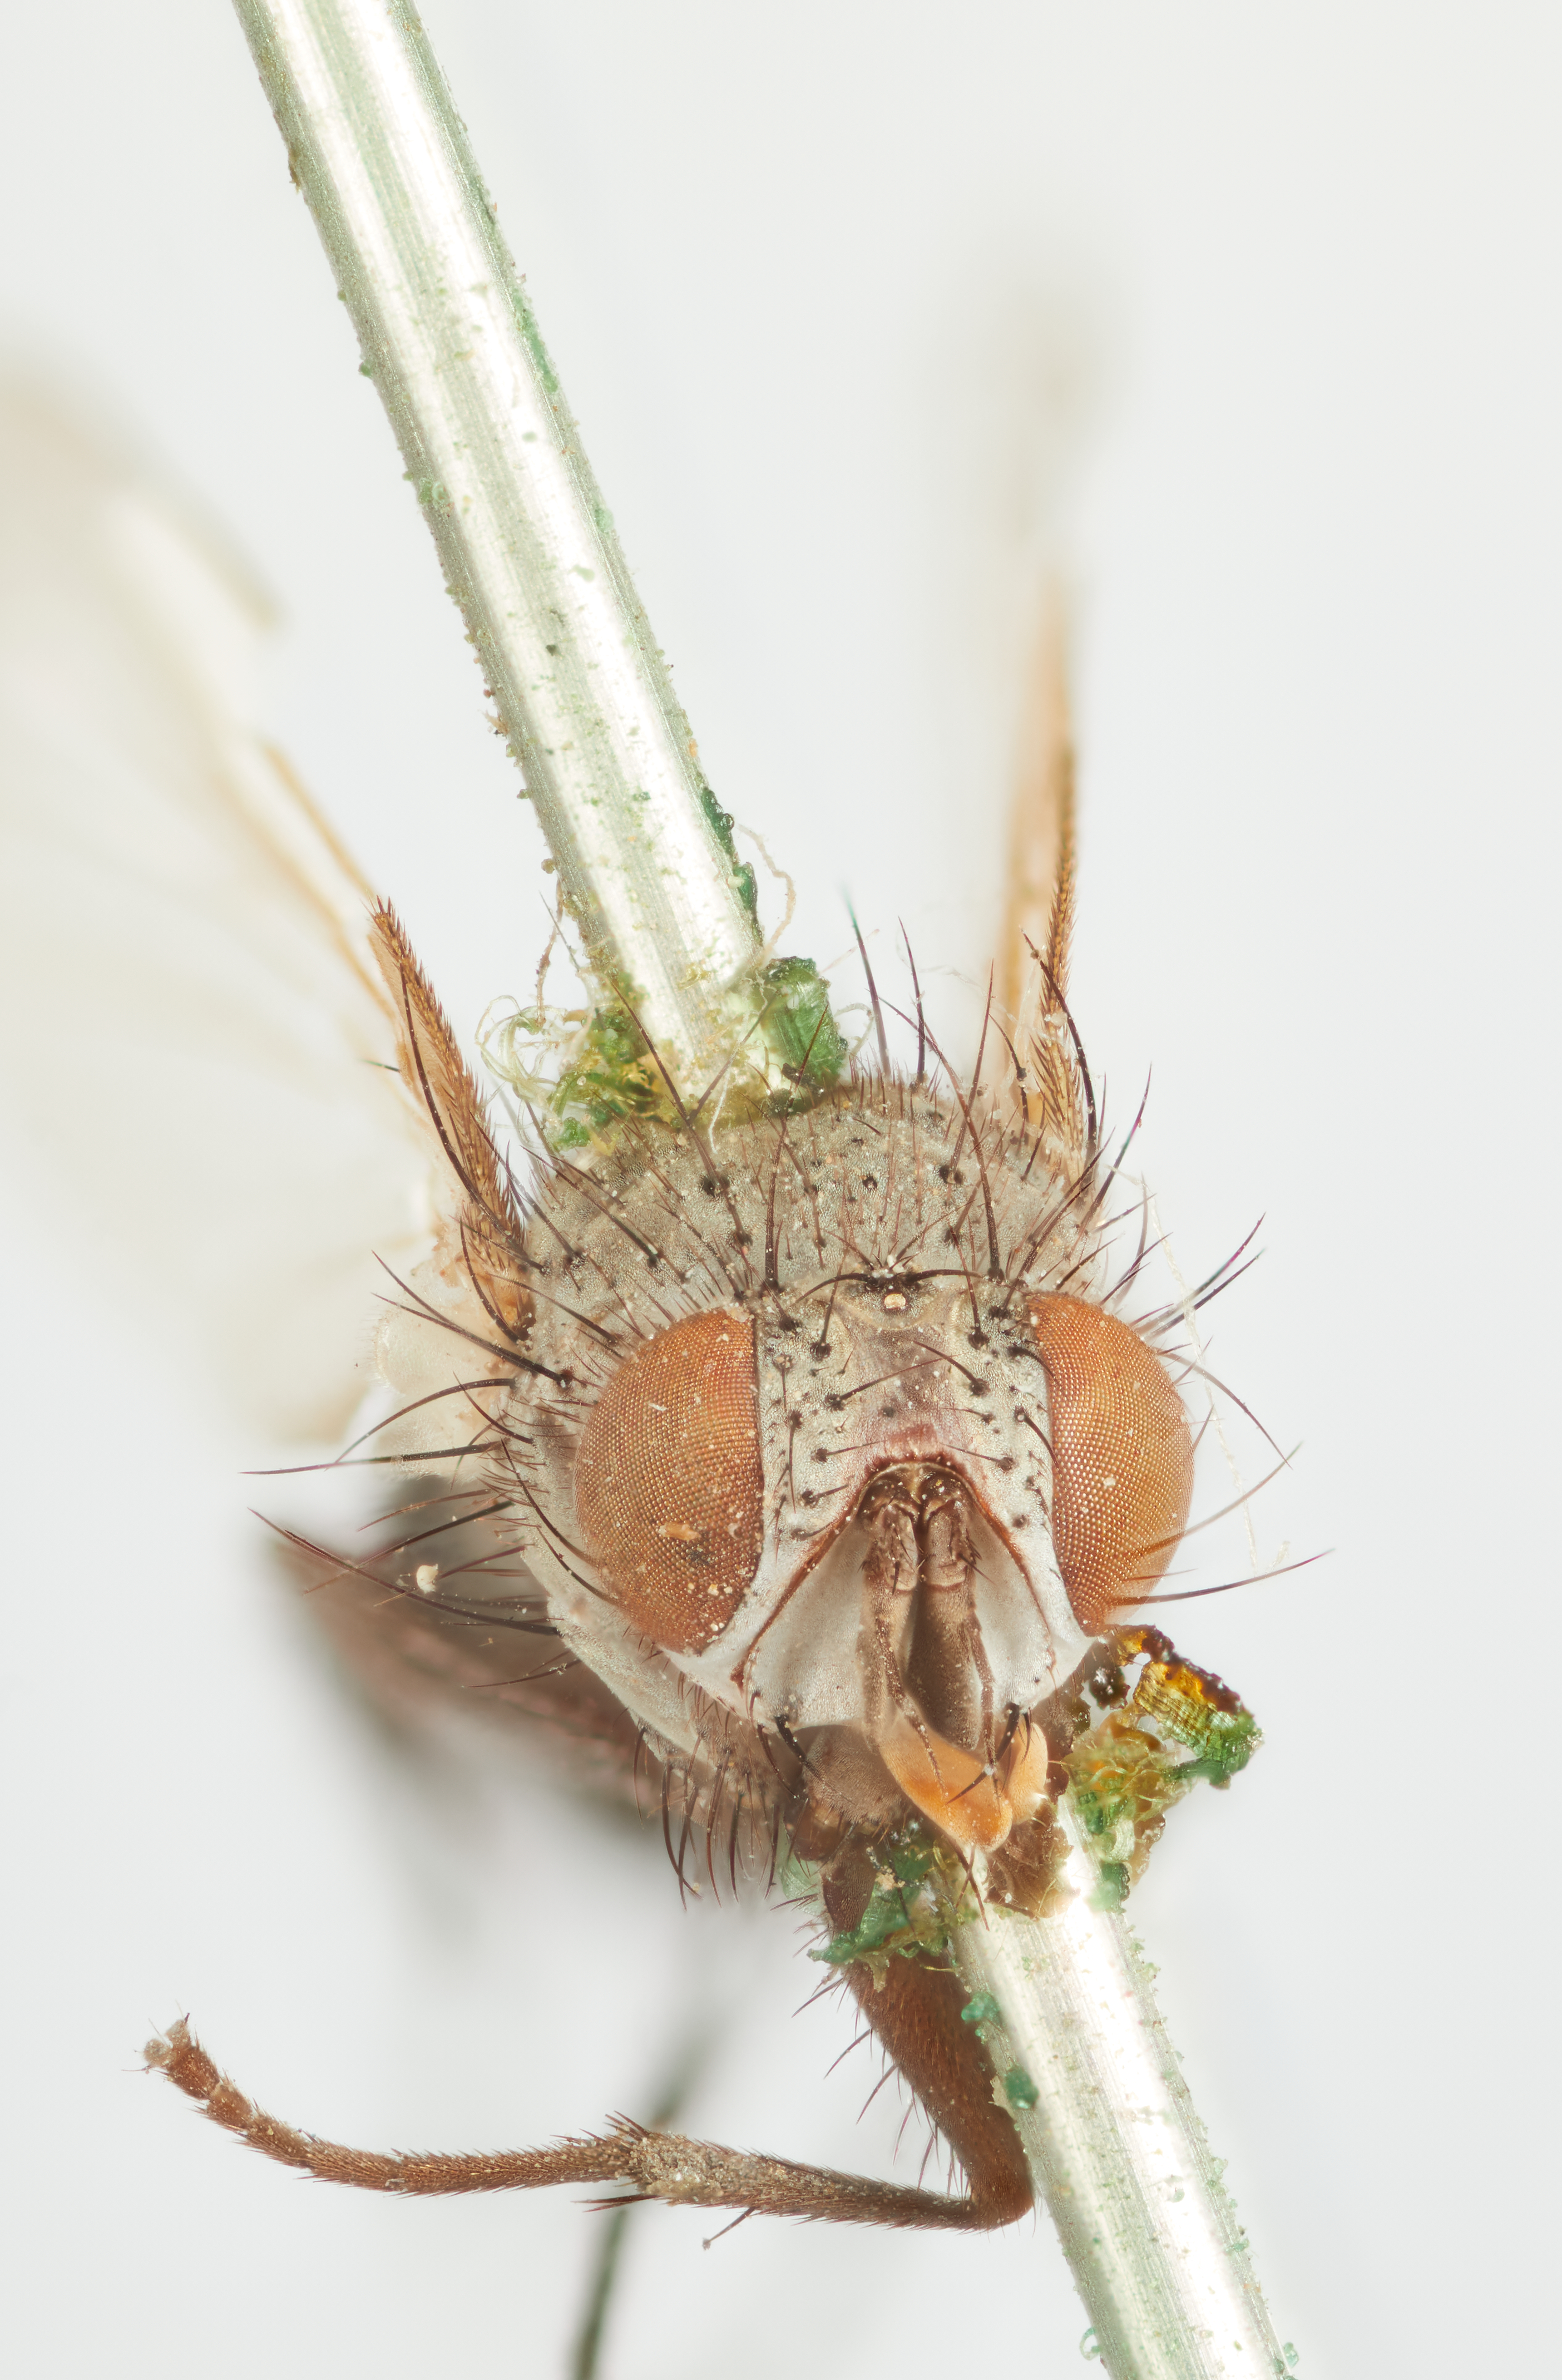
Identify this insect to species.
Lispidea palpigera
